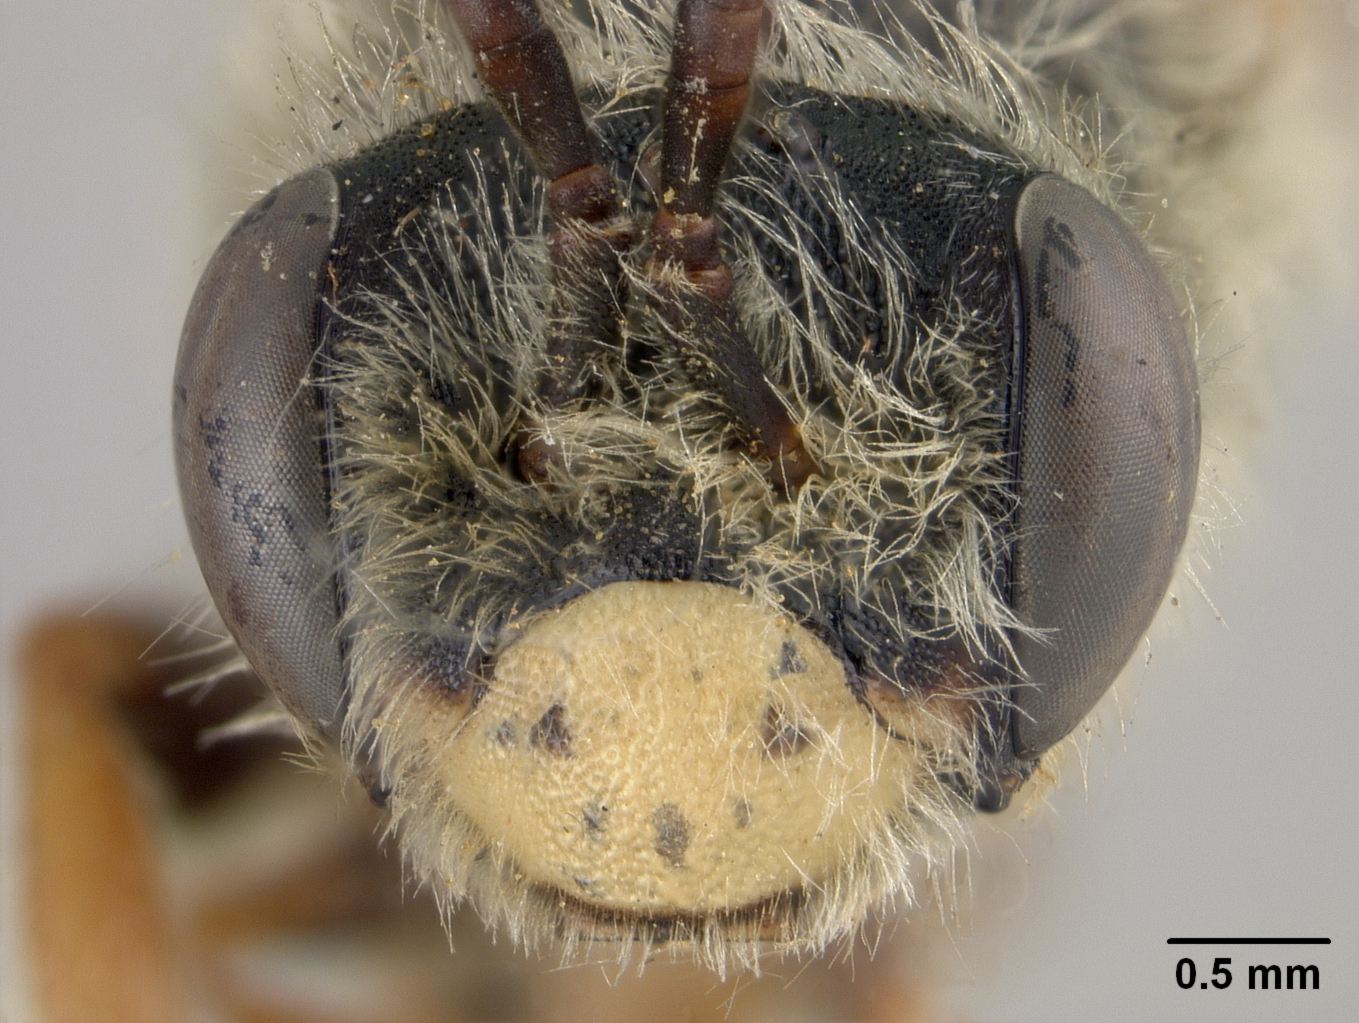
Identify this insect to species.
Andrena prunorum
